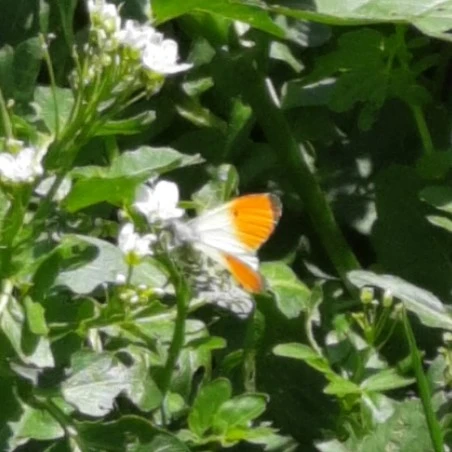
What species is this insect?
Anthocharis cardamines
